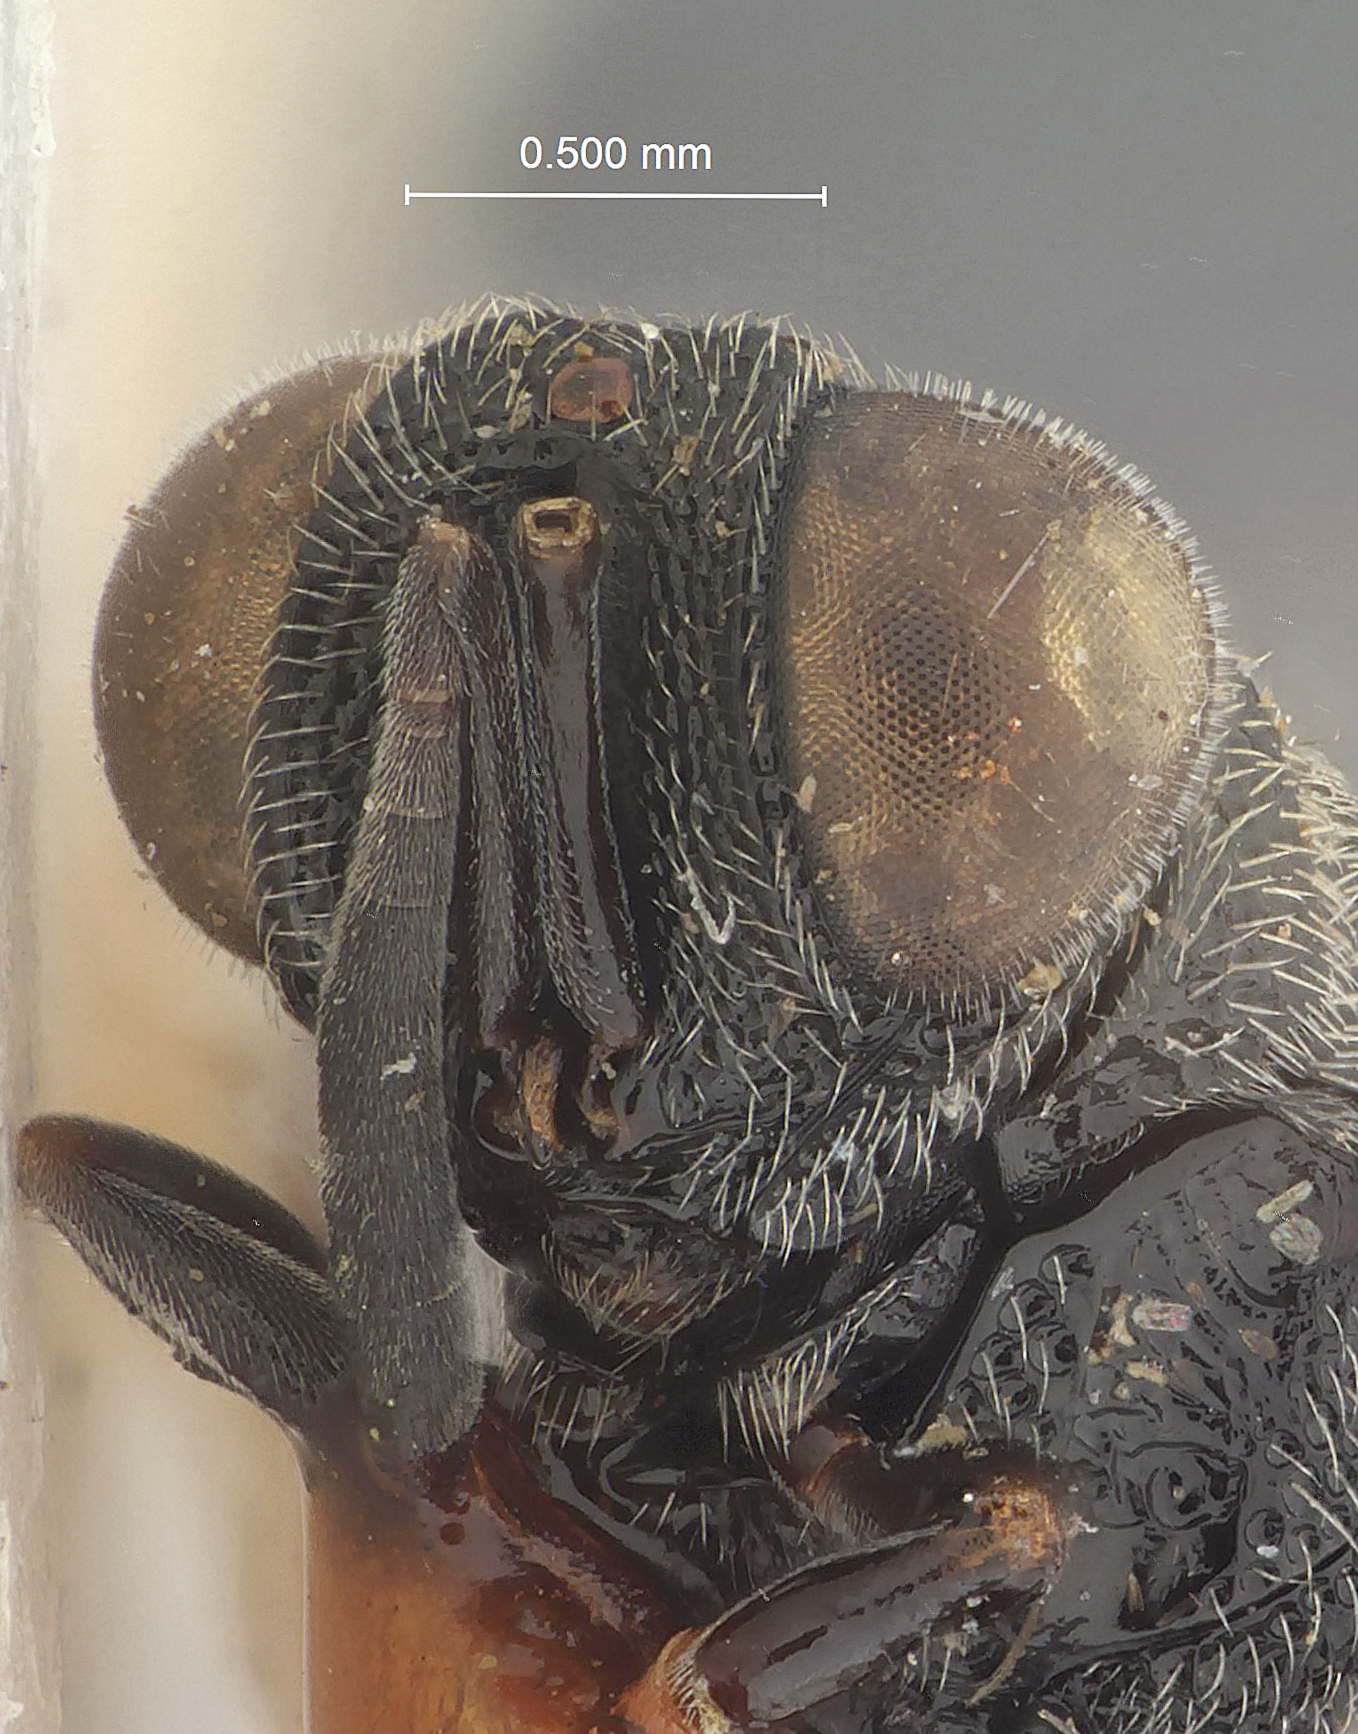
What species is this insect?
Neohaltichella nitigastra
